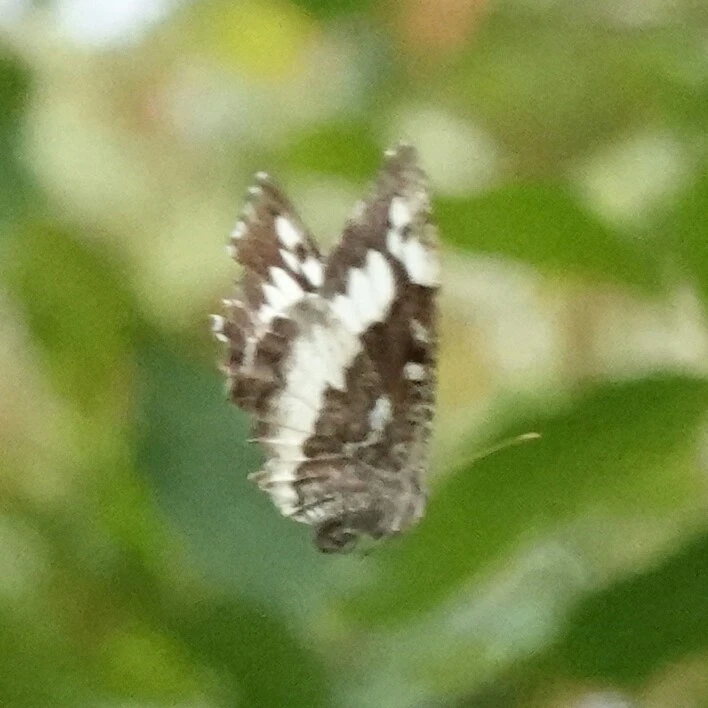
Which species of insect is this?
Brintesia circe
